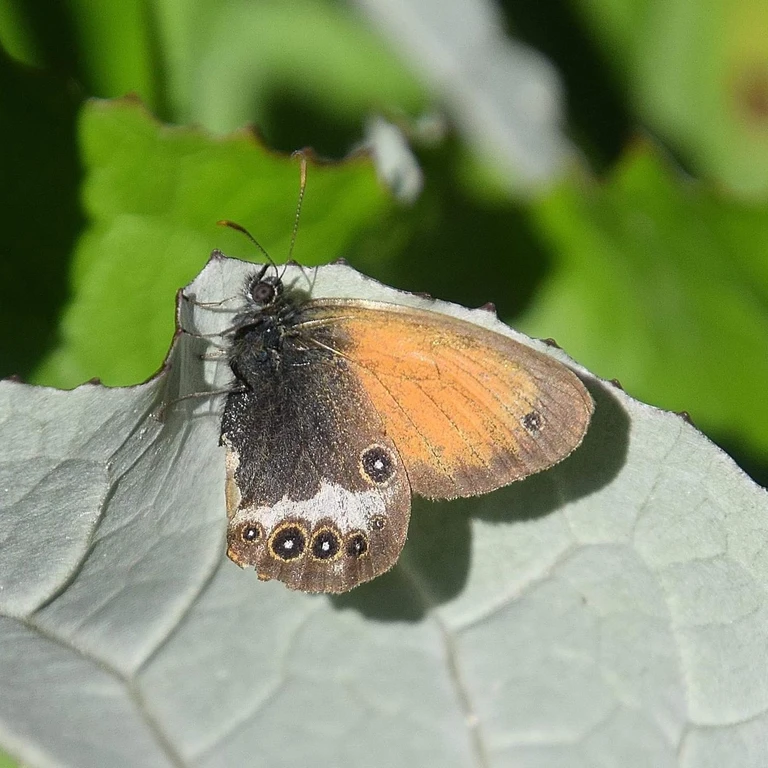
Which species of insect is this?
Coenonympha arcania
